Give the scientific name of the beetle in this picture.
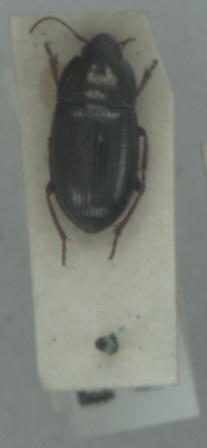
Amara familiaris
